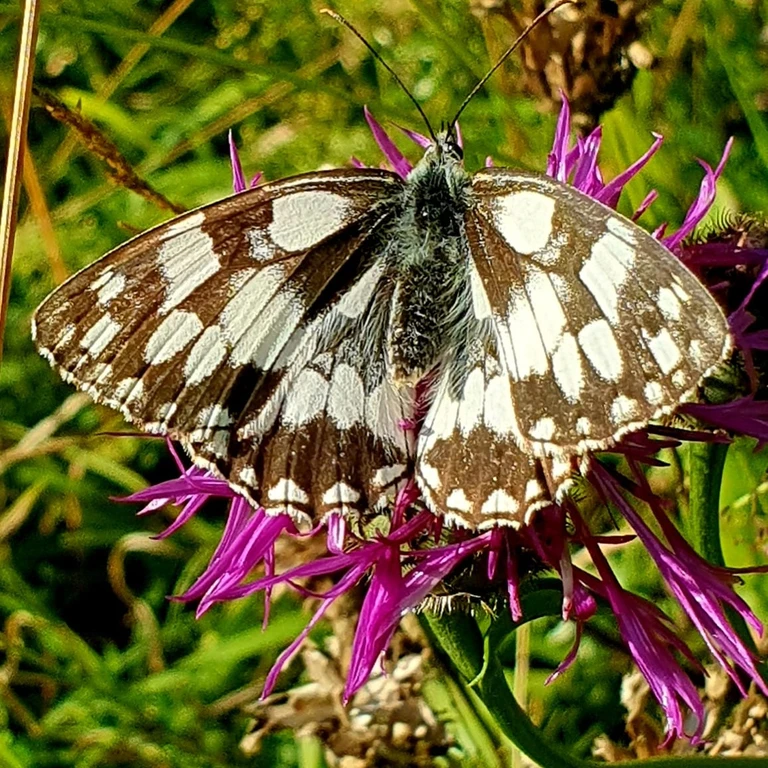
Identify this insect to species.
Melanargia galathea
